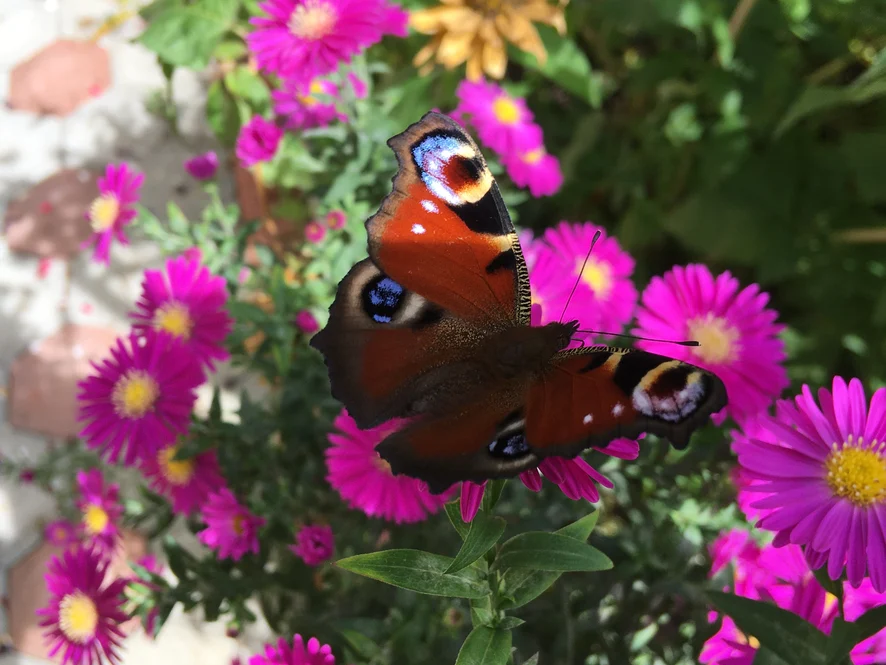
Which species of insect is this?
Aglais io
